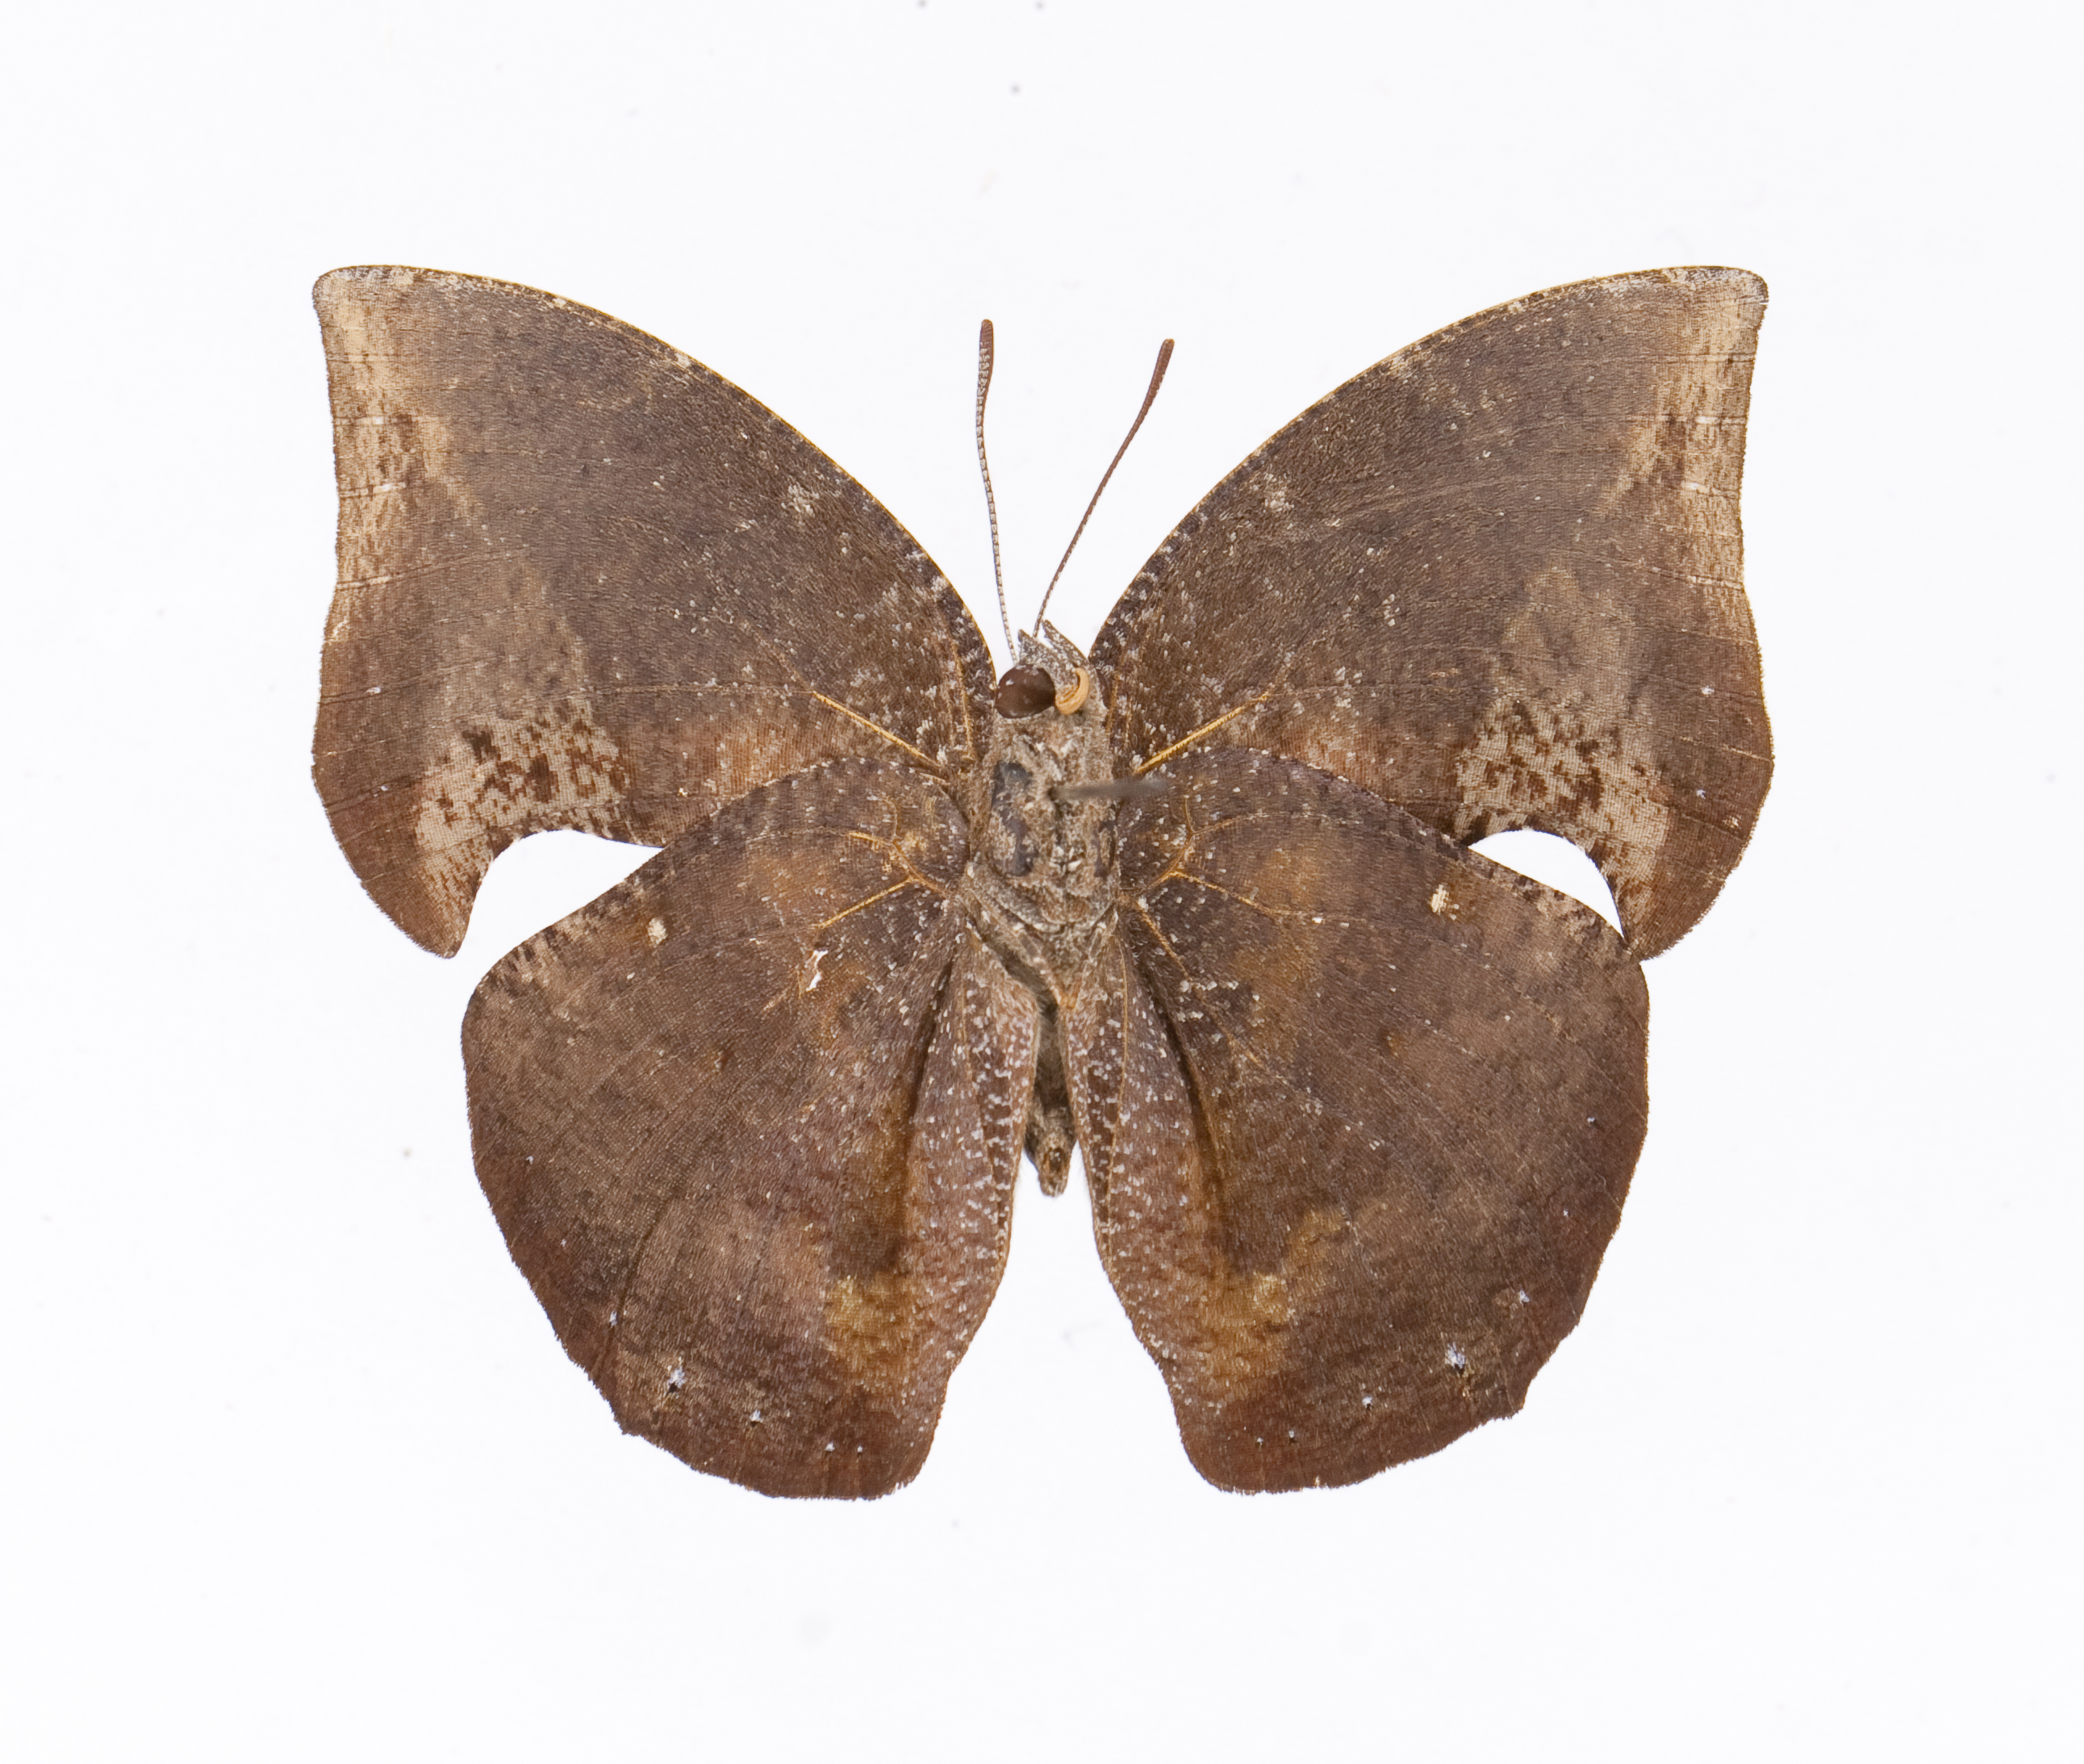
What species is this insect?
Memphis forreri
